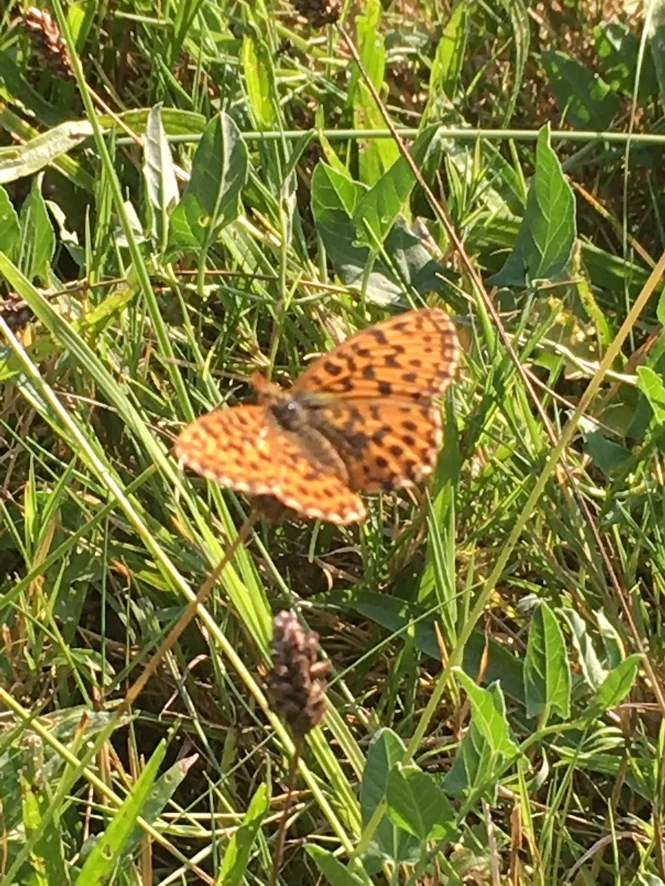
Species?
Boloria dia
